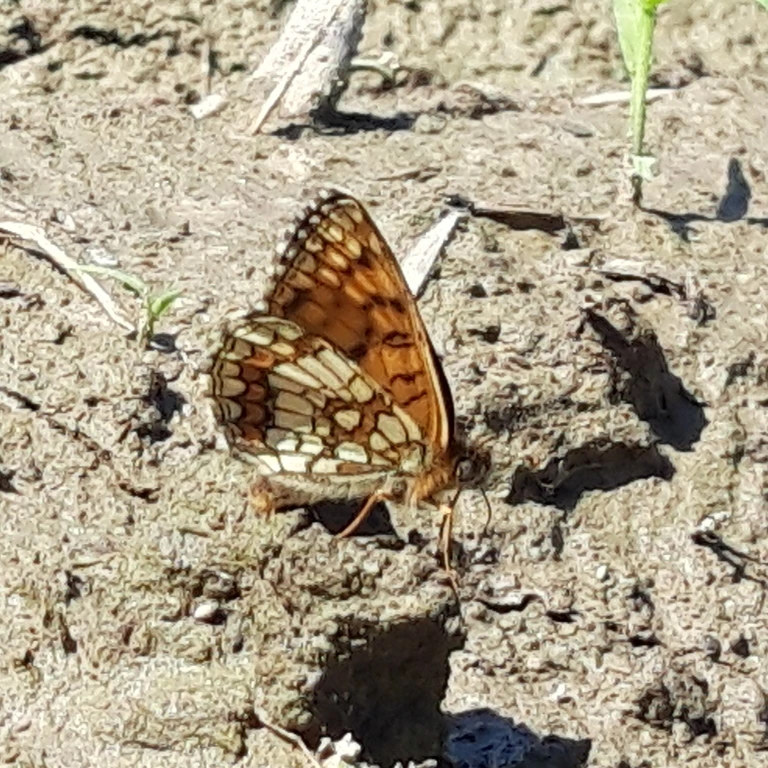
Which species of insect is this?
Melitaea athalia
